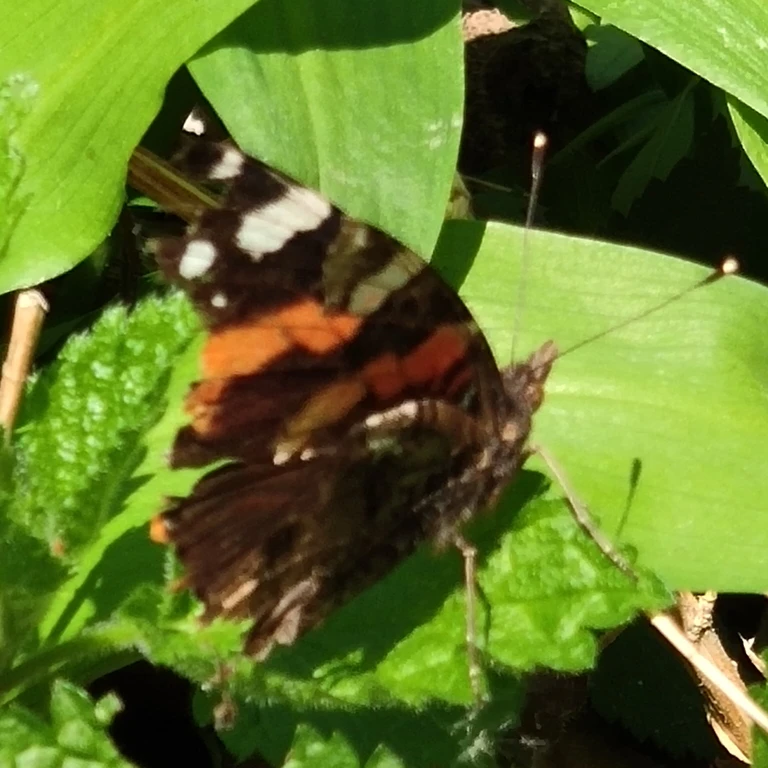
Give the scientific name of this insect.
Vanessa atalanta
